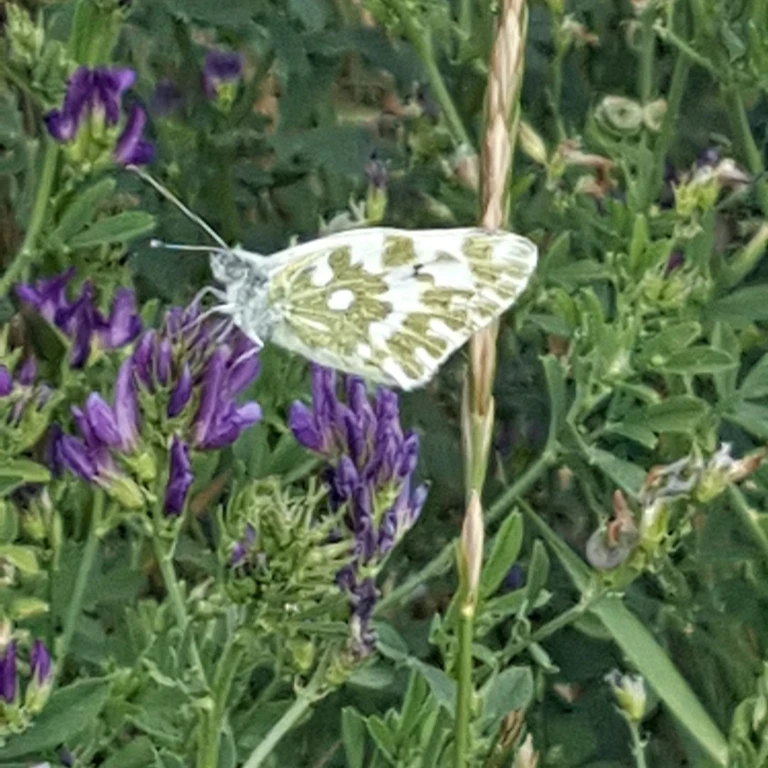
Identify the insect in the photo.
Pontia edusa
